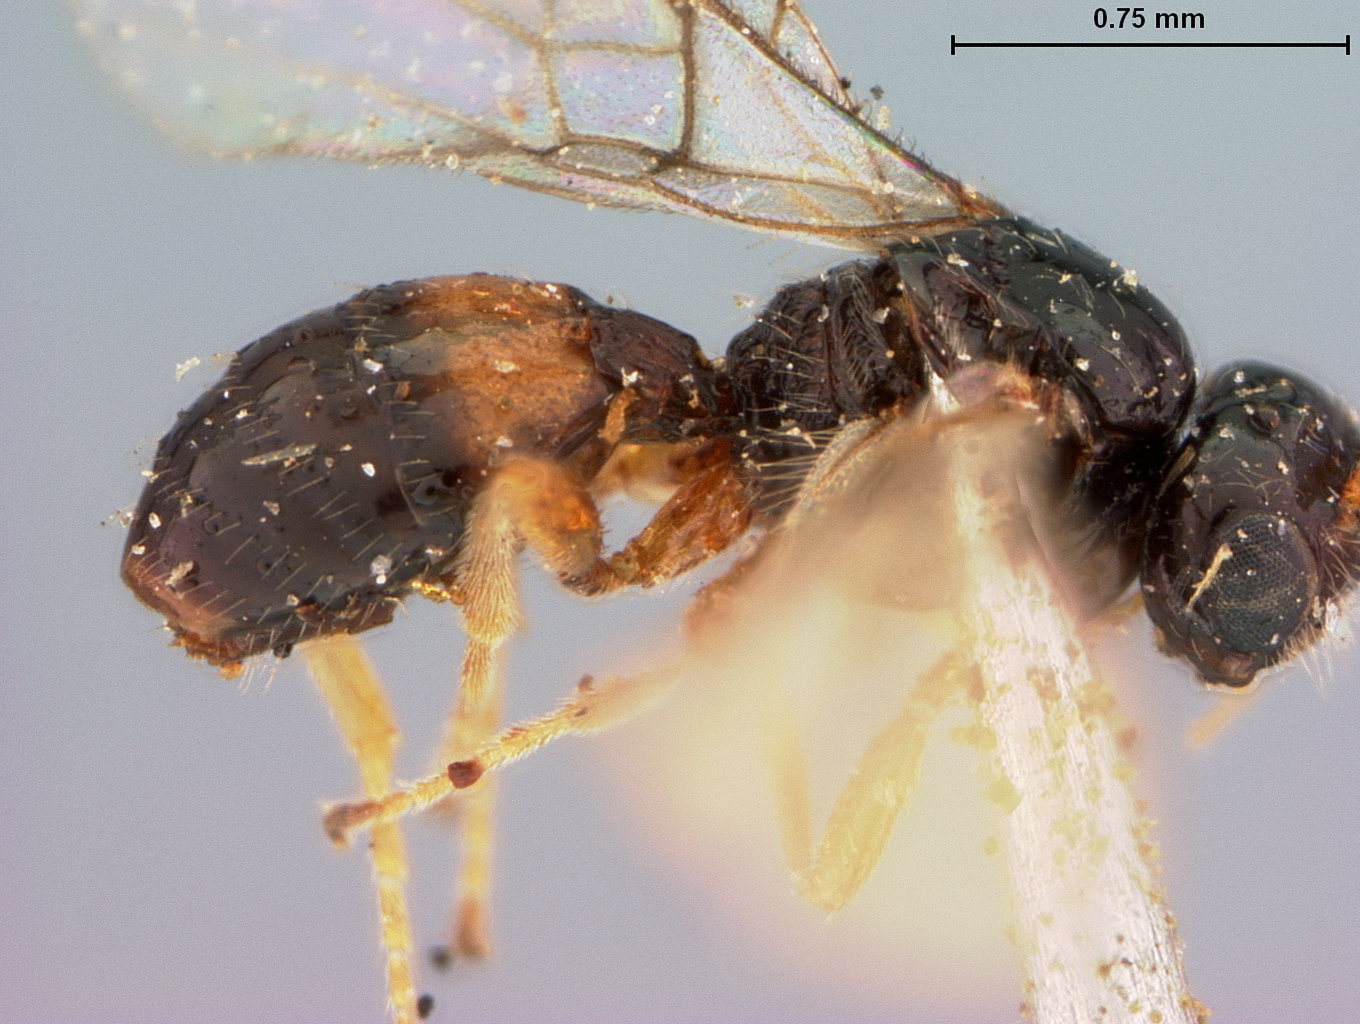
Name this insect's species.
Opius unifasciatus
